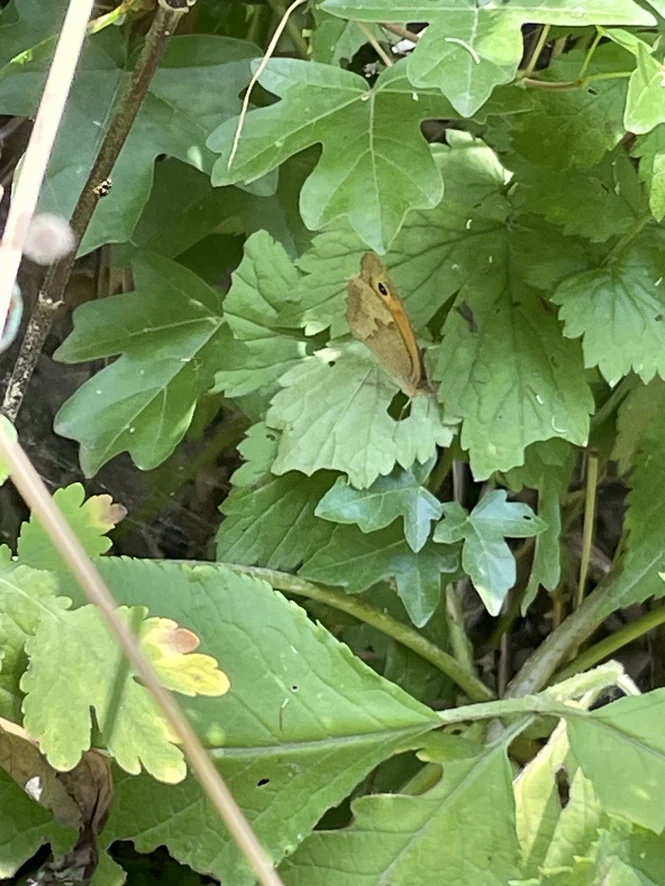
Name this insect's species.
Maniola jurtina
